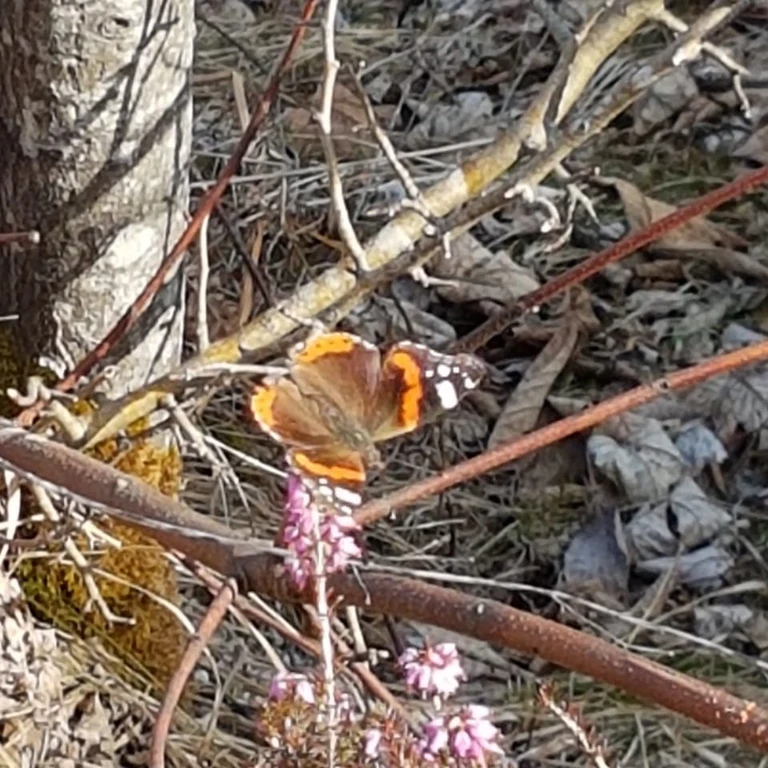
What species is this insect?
Vanessa atalanta
